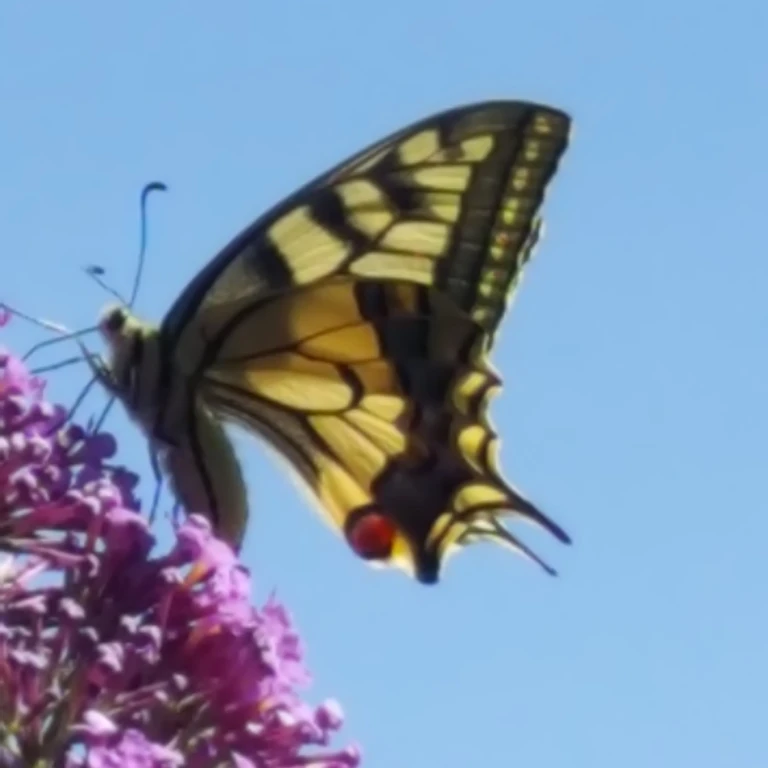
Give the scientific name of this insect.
Papilio machaon
